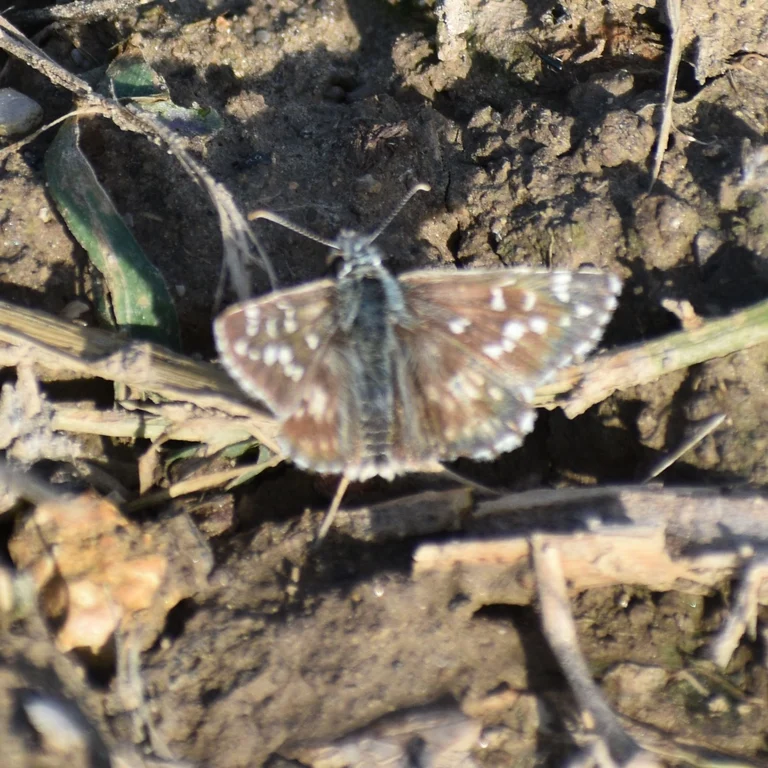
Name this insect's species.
Pyrgus armoricanus
